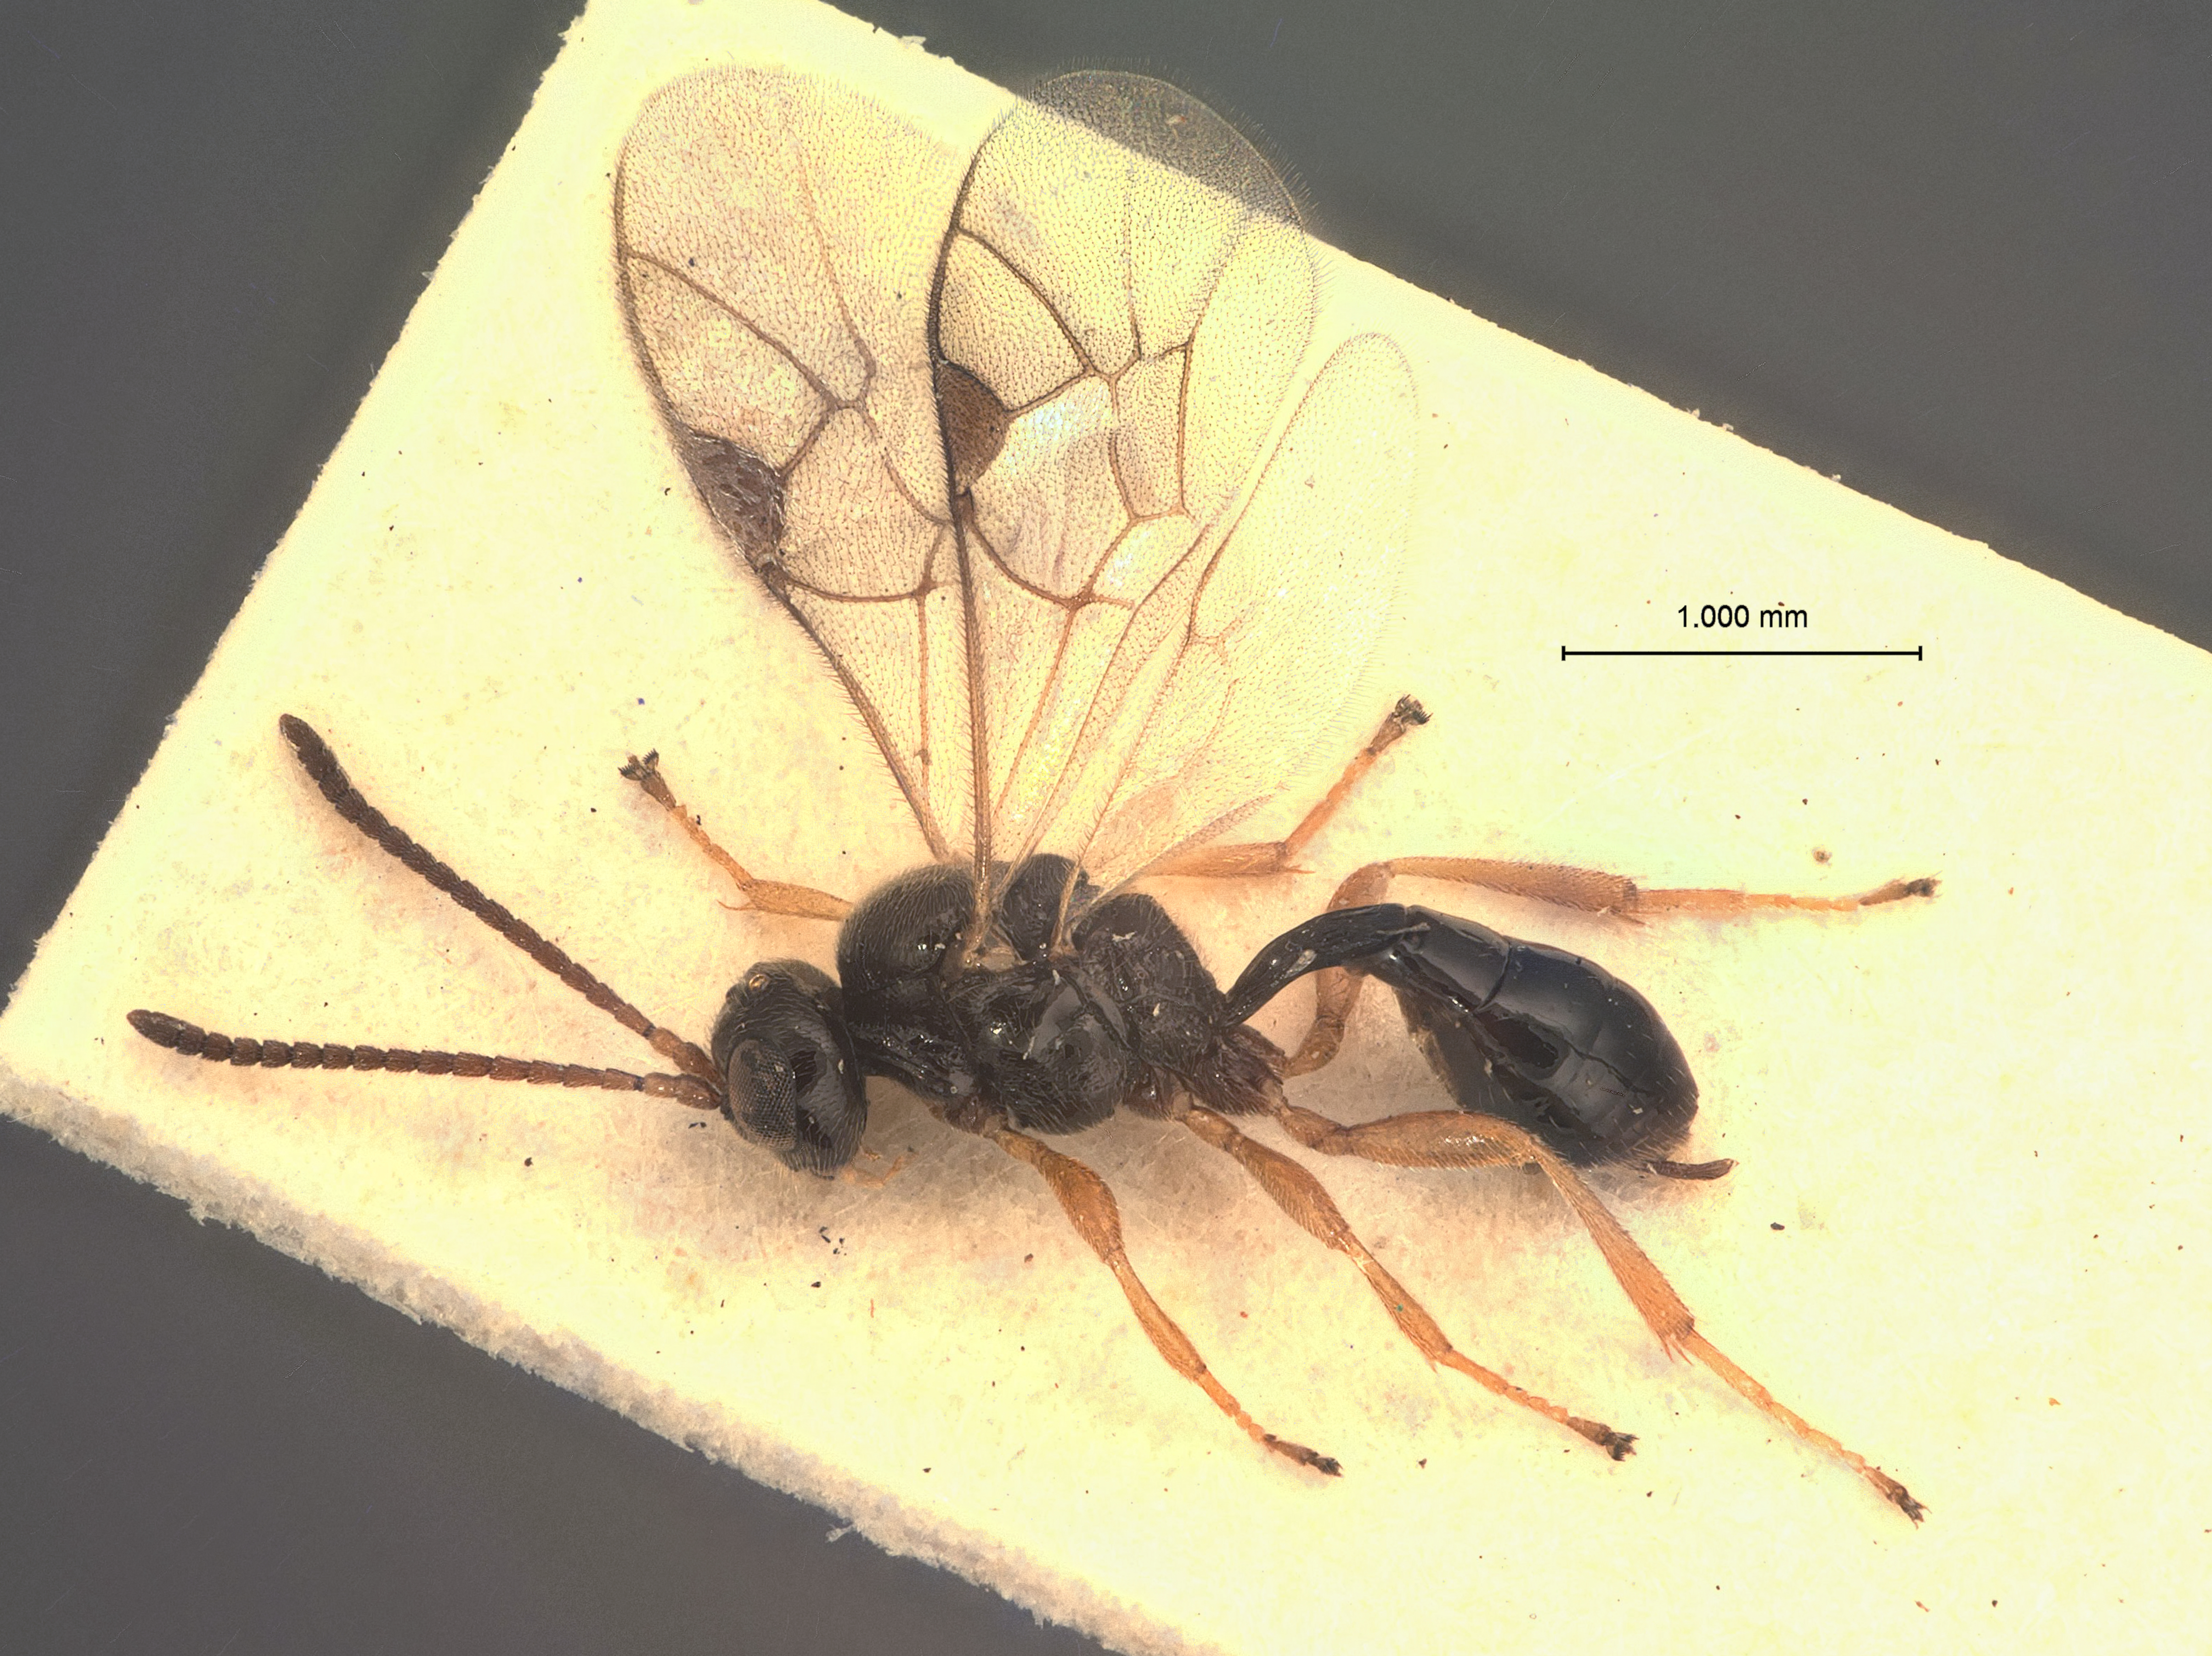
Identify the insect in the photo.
Phrudus defectus
